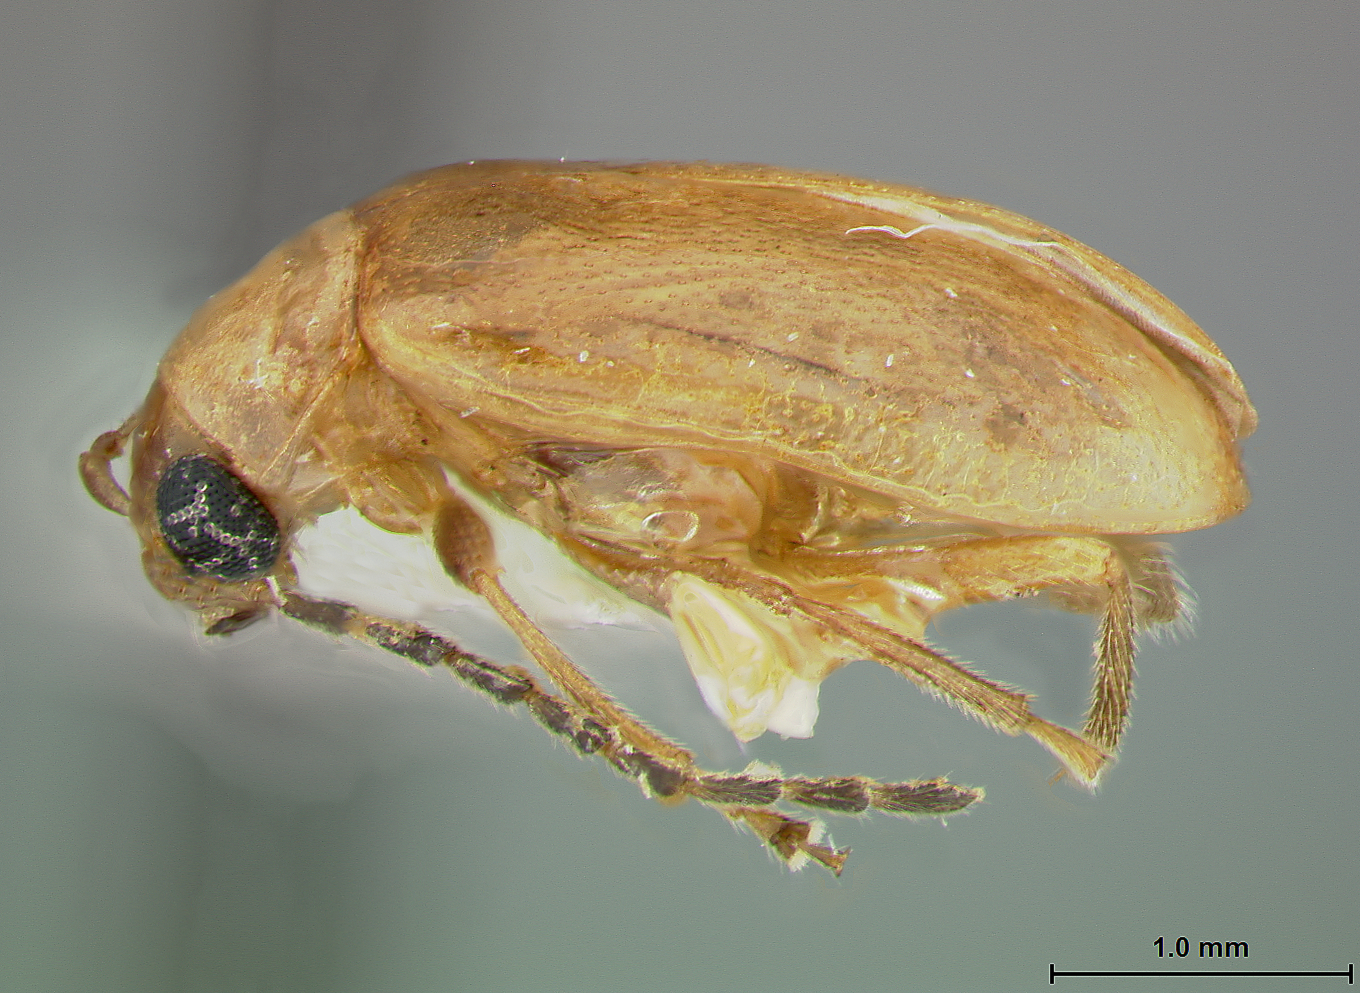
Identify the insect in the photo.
Luperodes pallidulus
